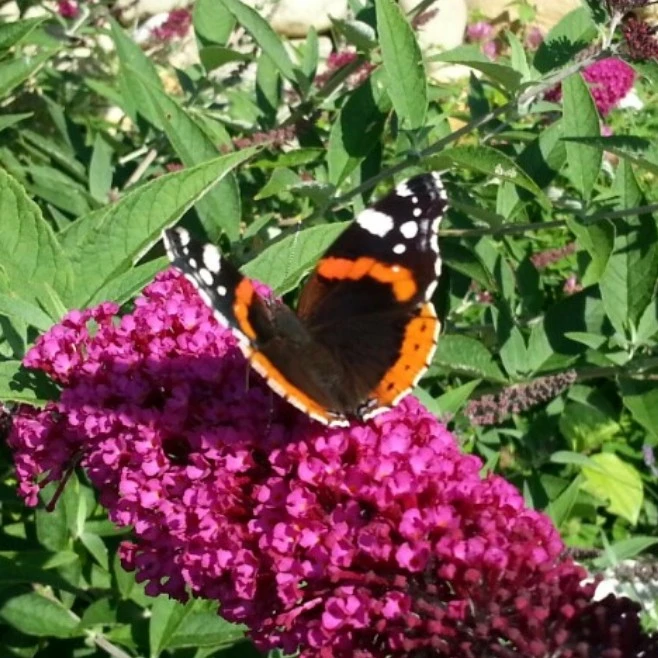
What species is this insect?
Vanessa atalanta
